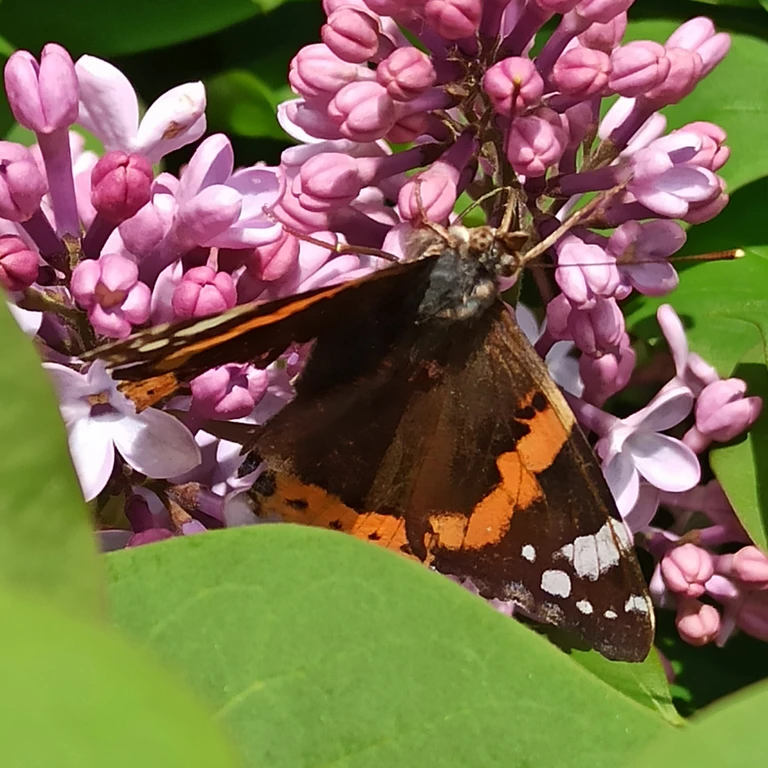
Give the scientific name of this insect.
Vanessa atalanta
